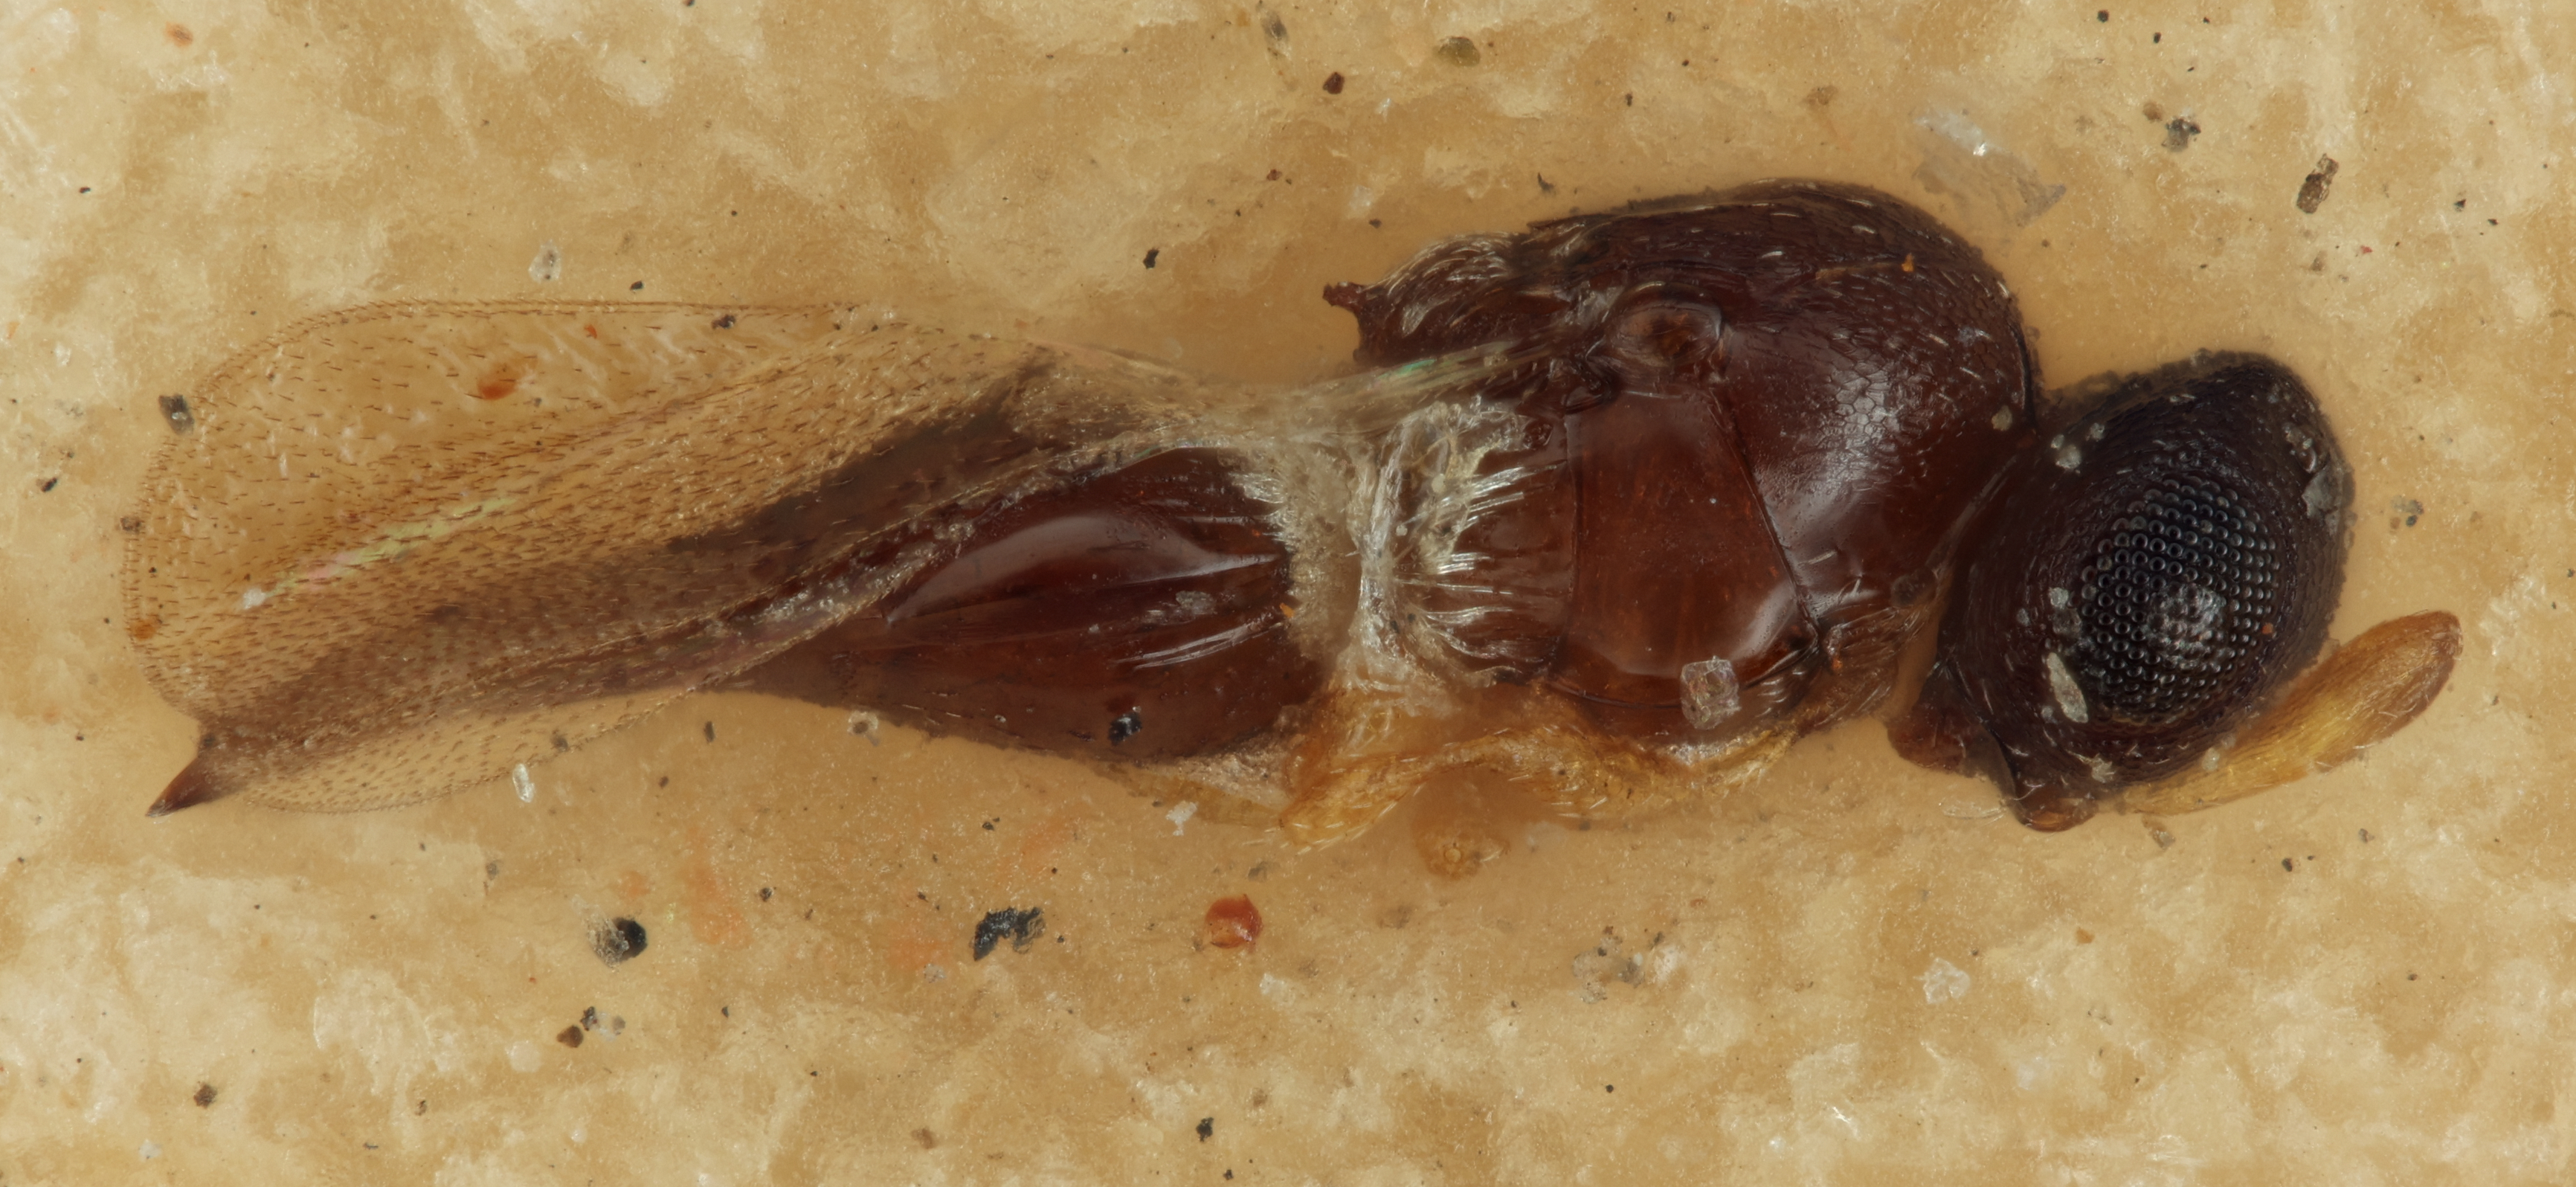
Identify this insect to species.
Polymecus auripes
